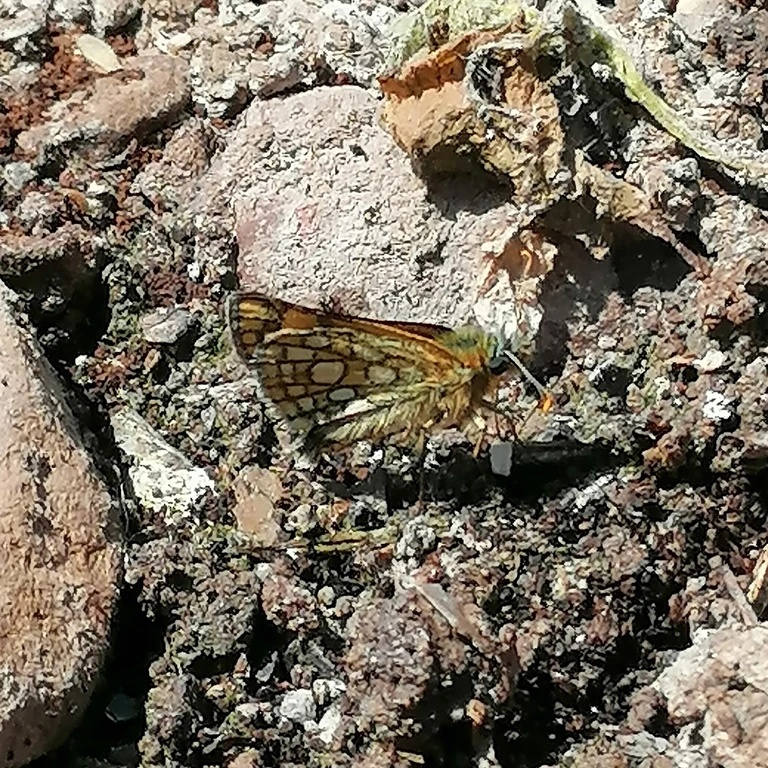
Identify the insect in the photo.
Carterocephalus palaemon
